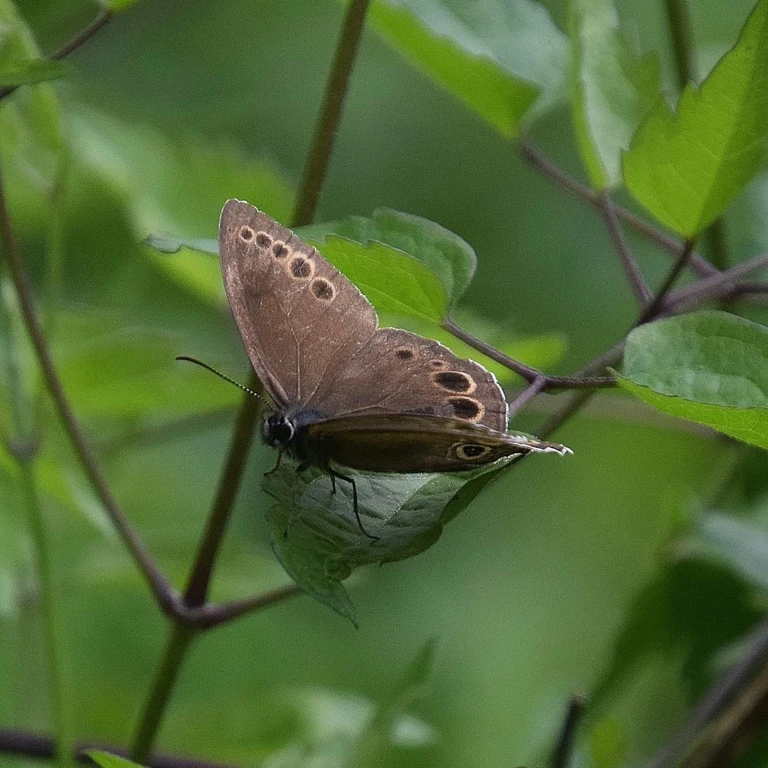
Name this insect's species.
Lopinga achine (also Pararge achine)
